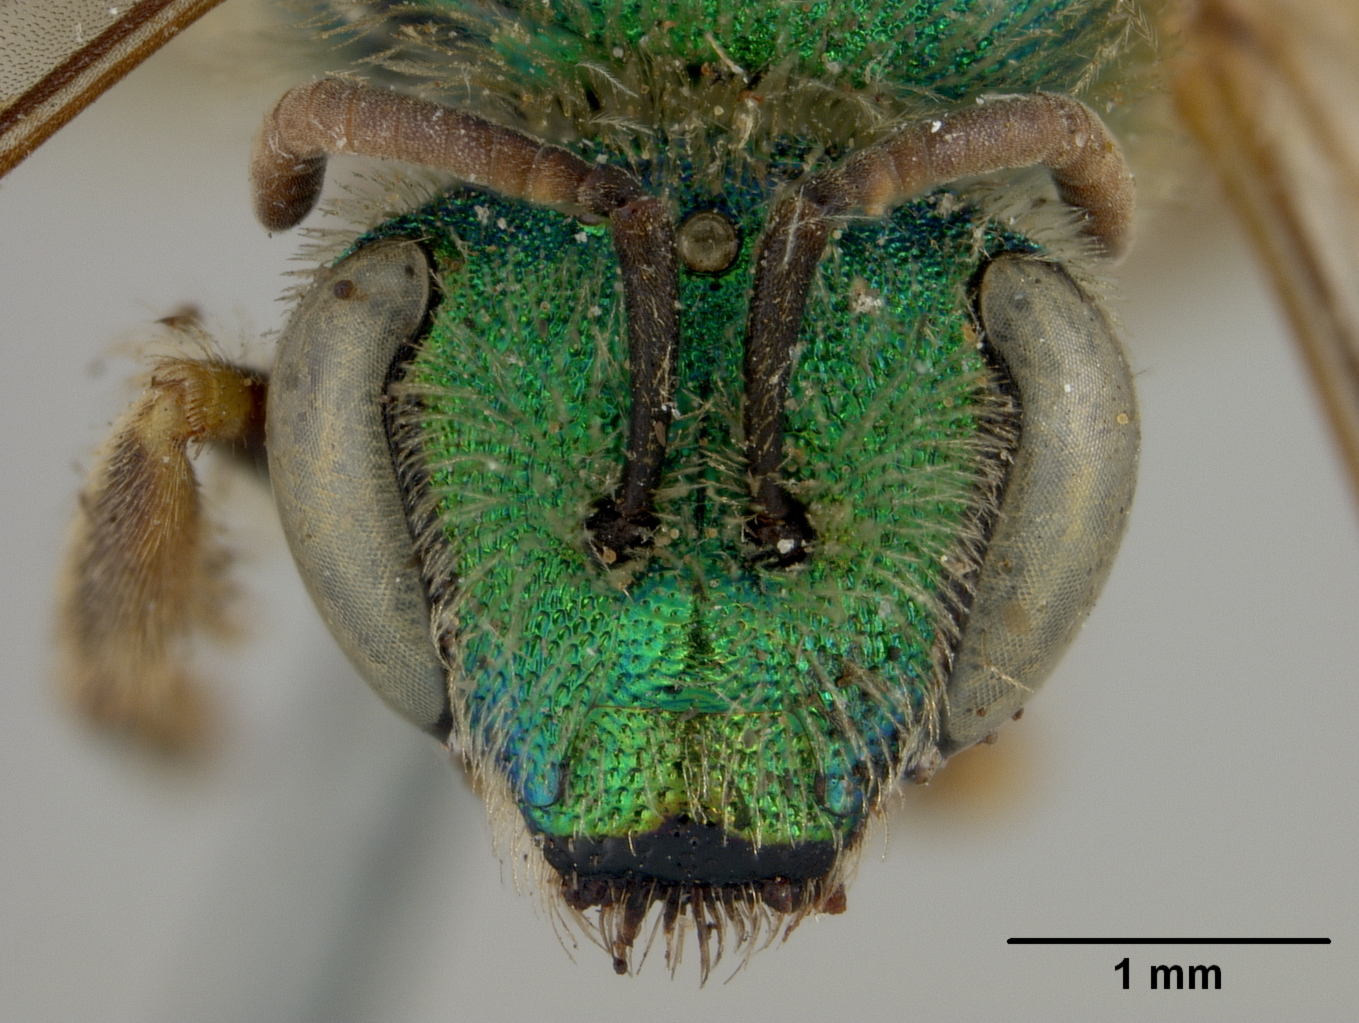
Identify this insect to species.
Agapostemon texanus
